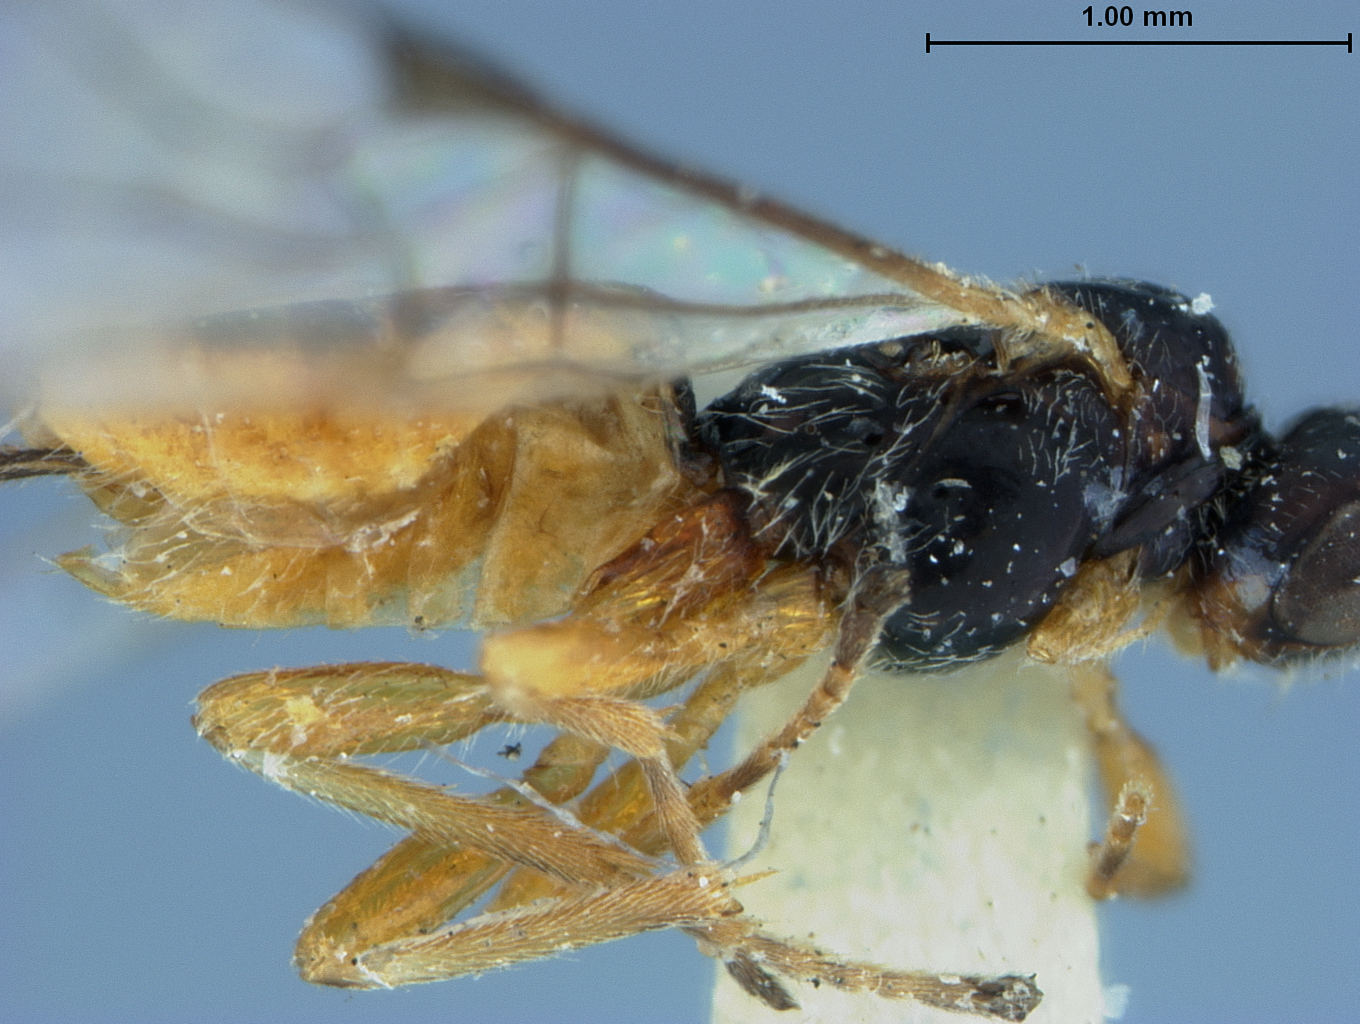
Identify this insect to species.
Bracon nigridorsum
